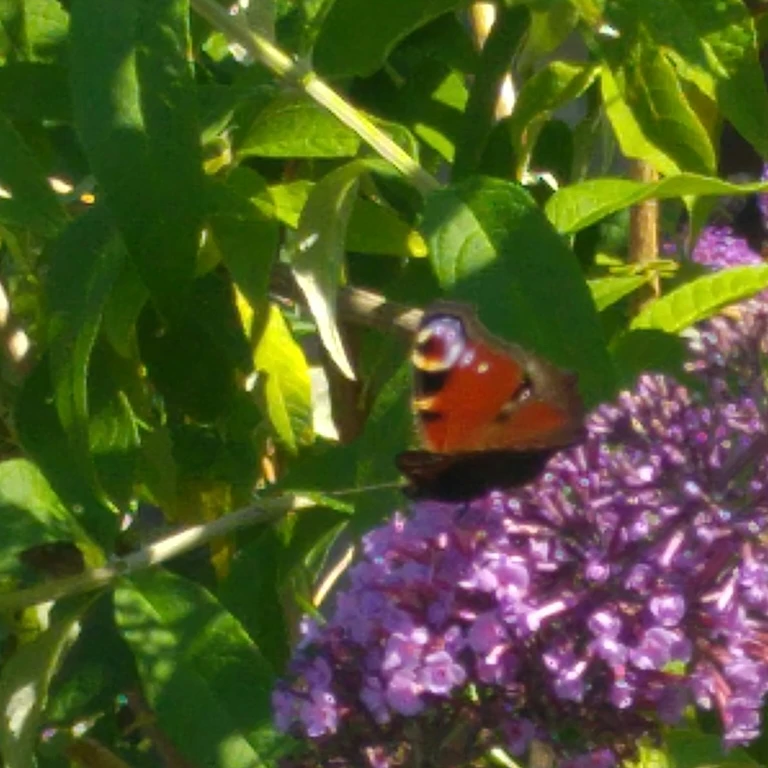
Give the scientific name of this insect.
Aglais io
